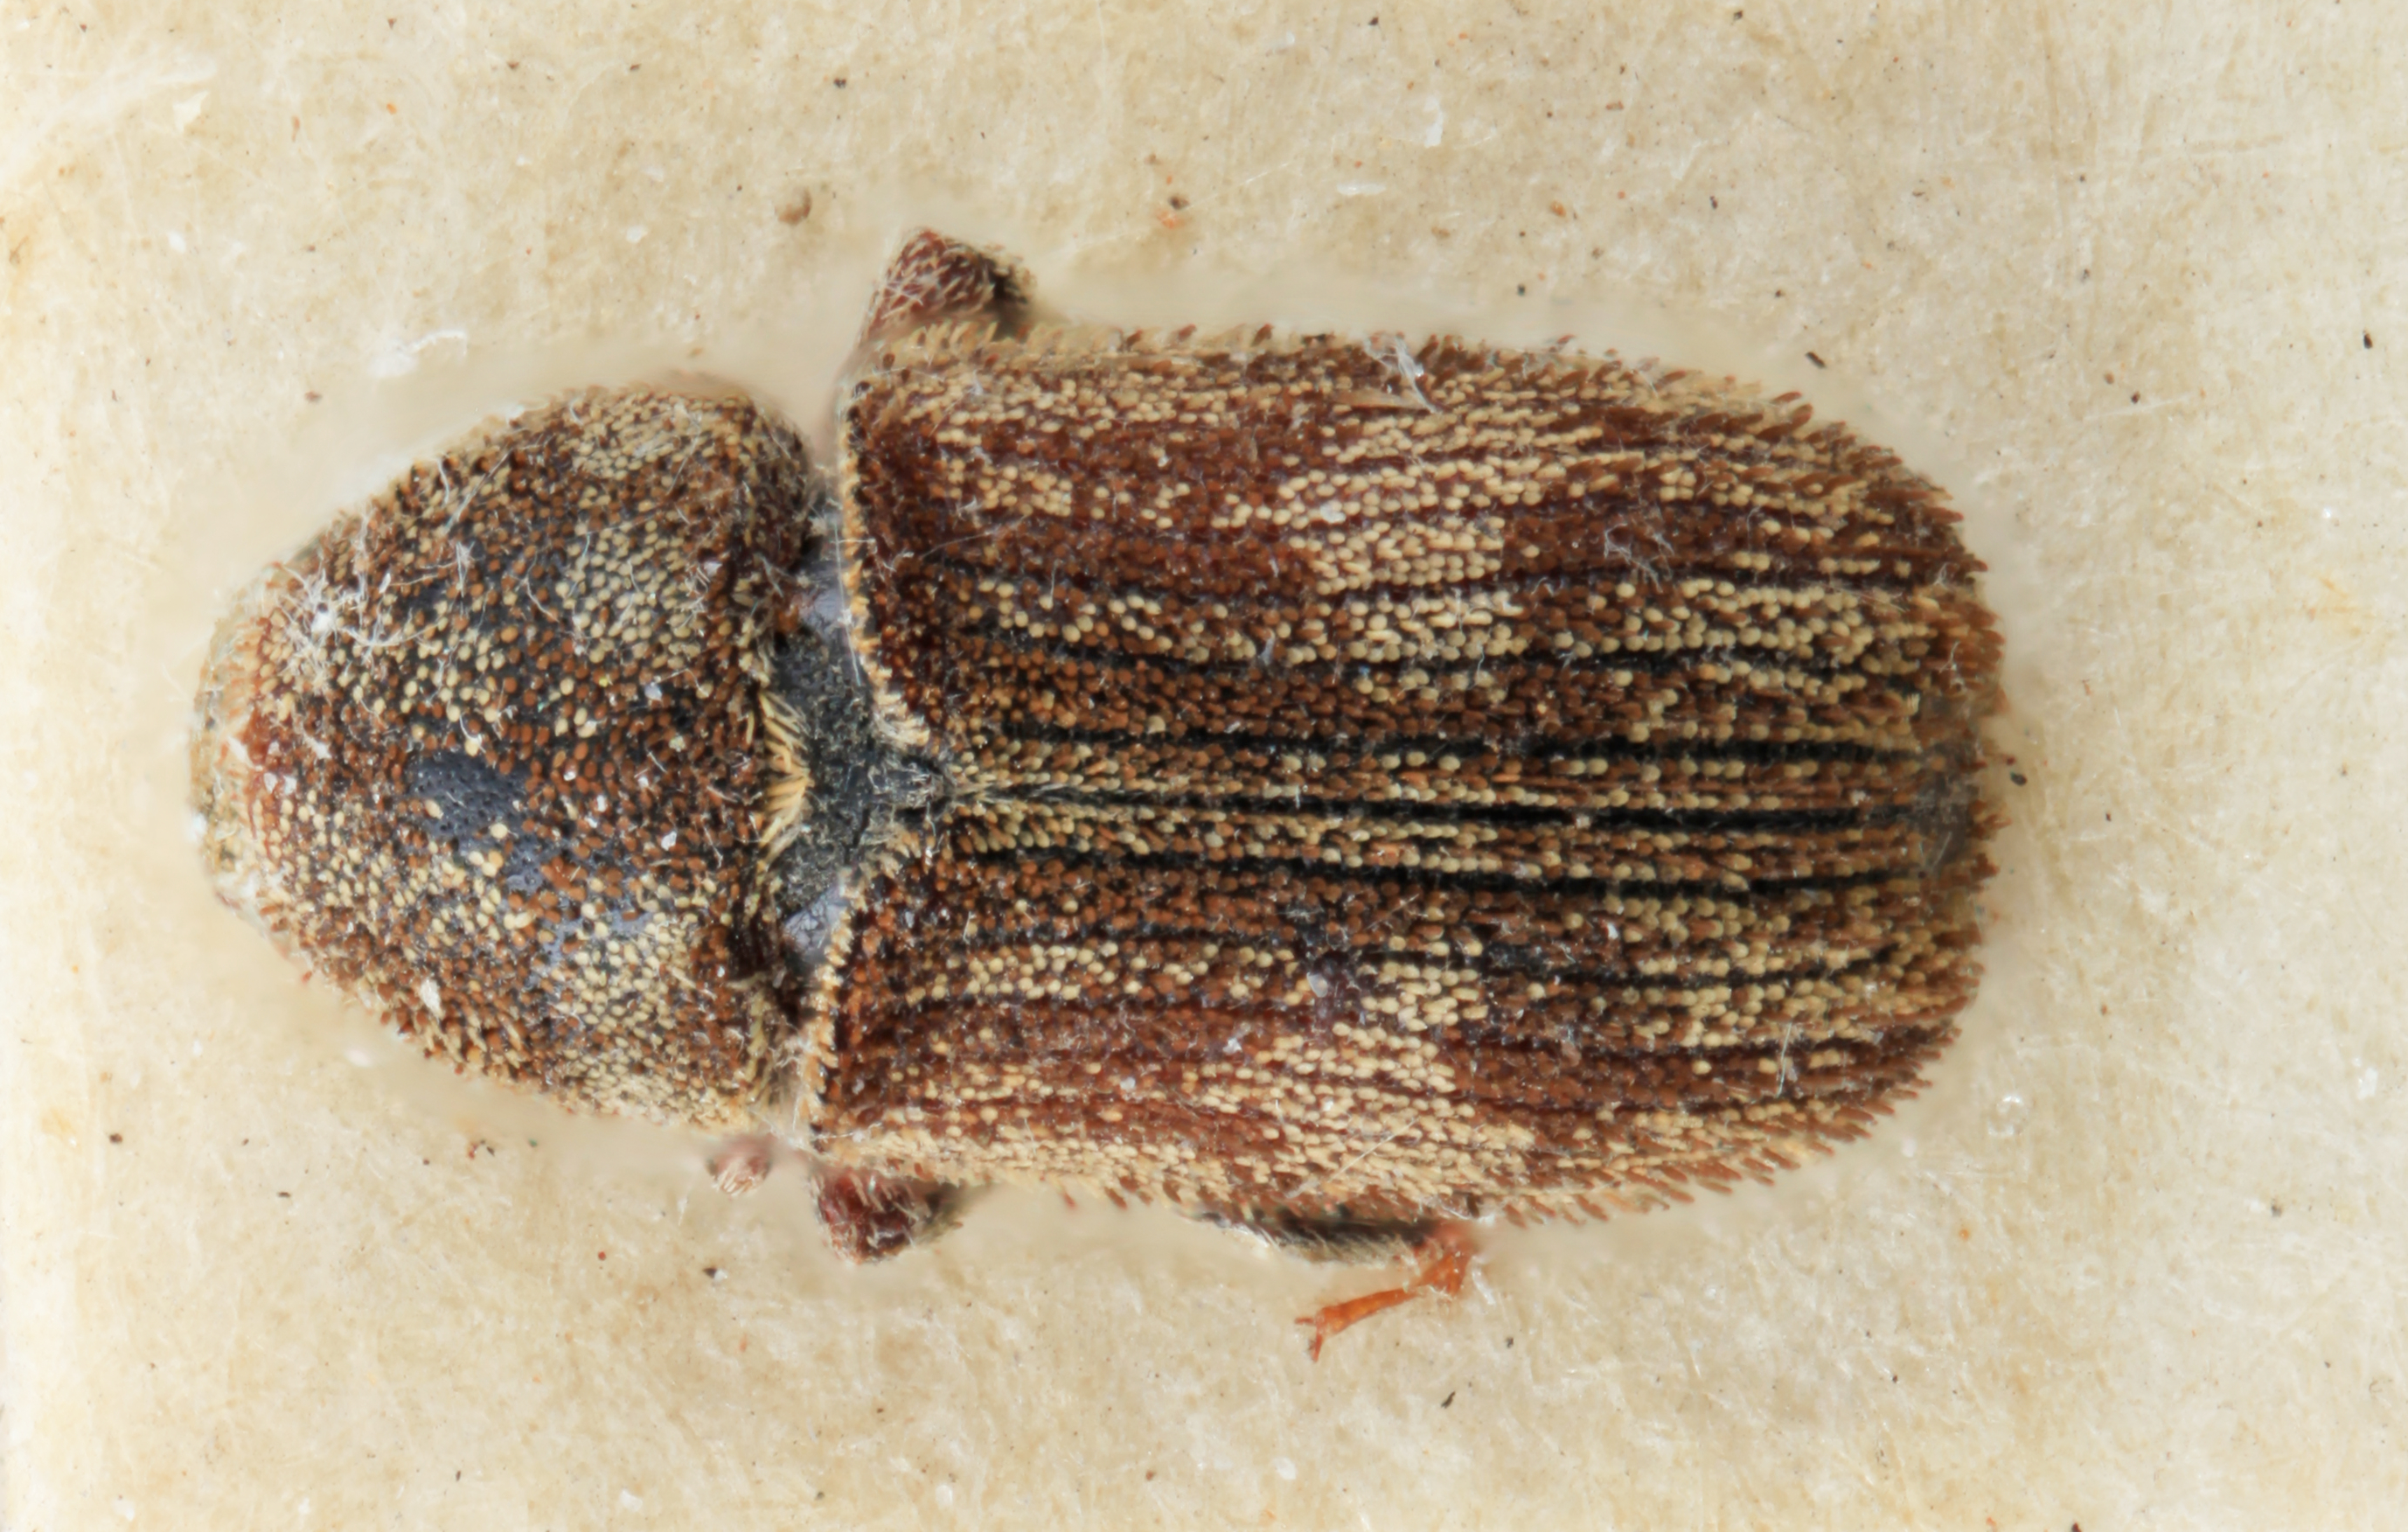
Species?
Xylechinus squamatilis
